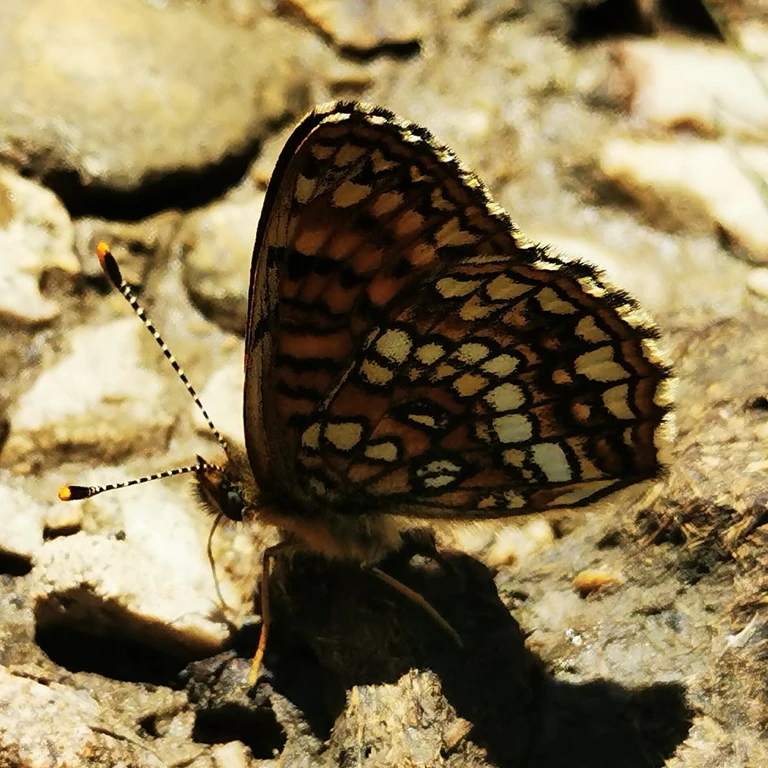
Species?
Melitaea diamina
